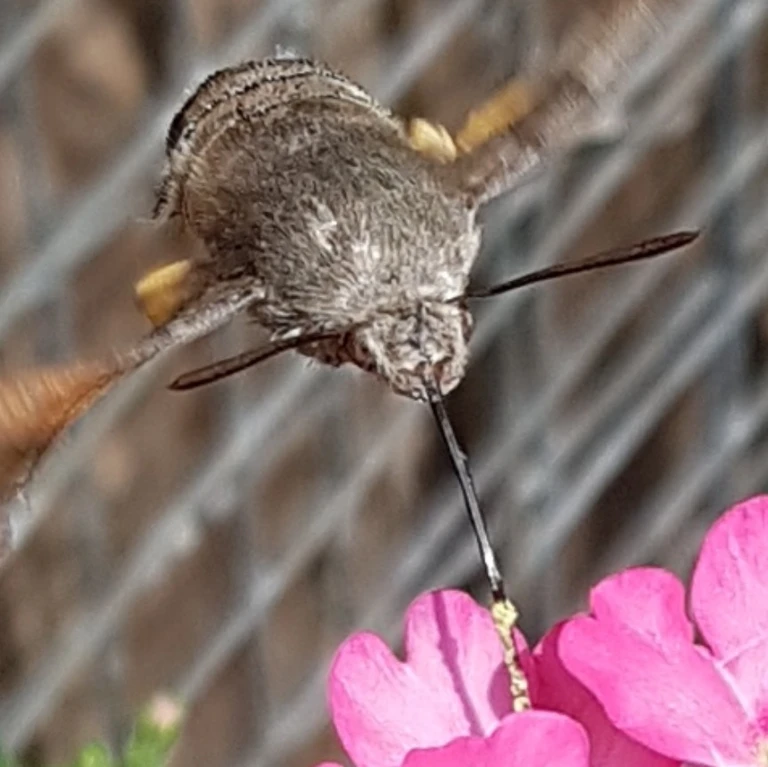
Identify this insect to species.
Macroglossum stellatarum
